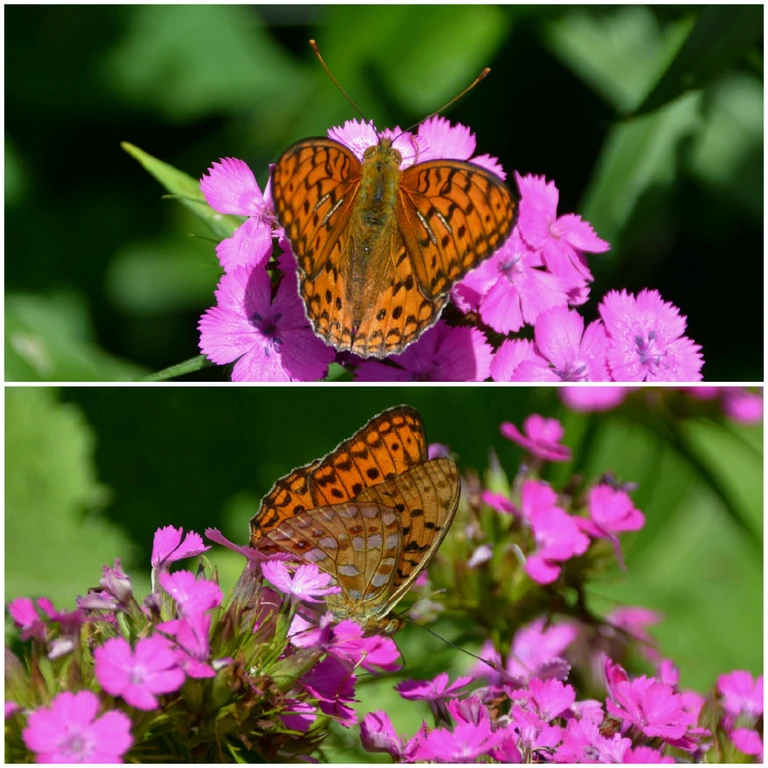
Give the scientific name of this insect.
Fabriciana adippe
